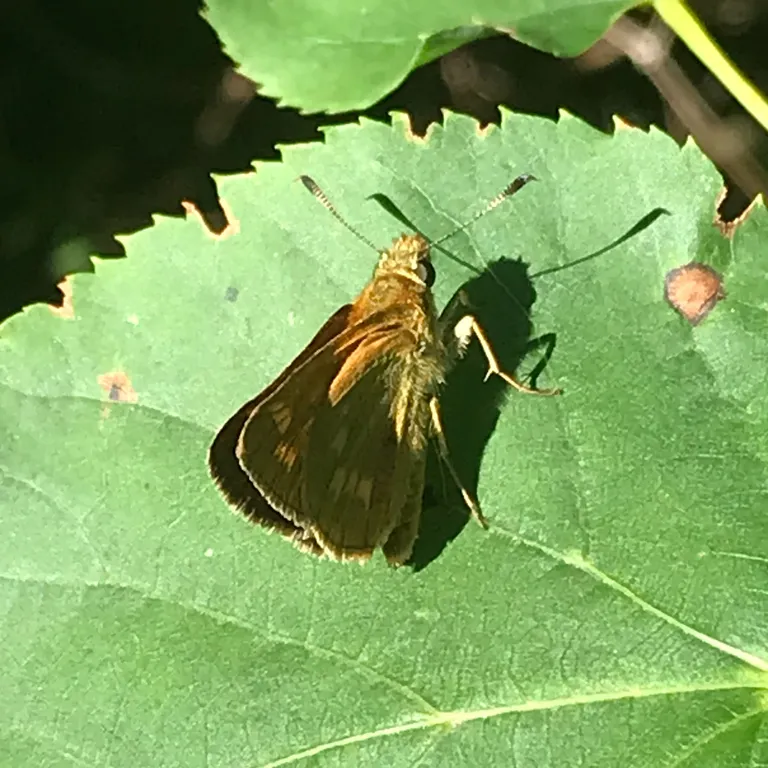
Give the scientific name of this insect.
Ochlodes sylvanus (also Ochlodes venata)
